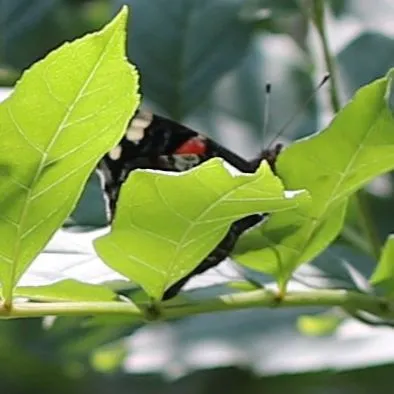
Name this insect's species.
Vanessa atalanta
